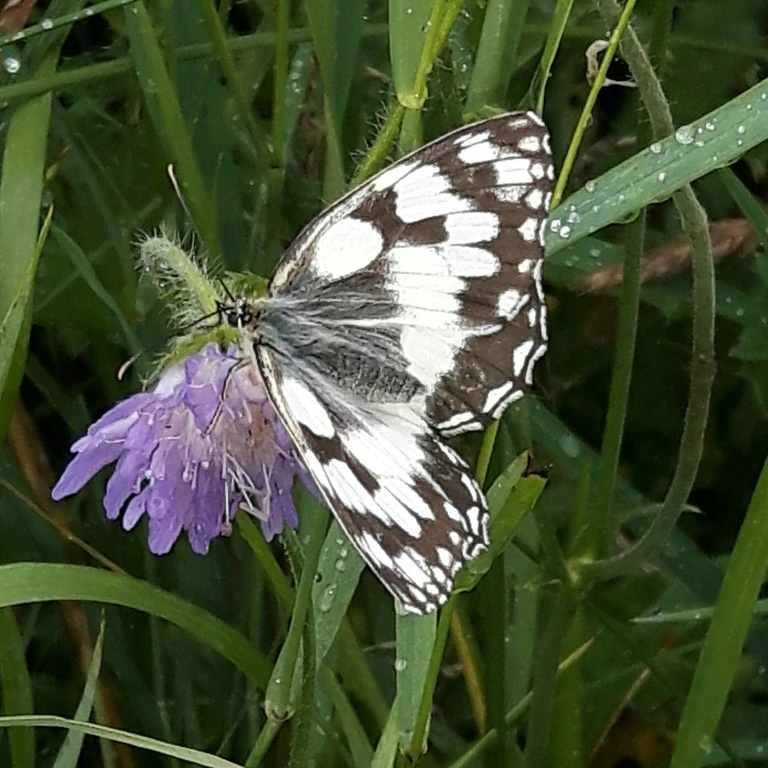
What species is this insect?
Melanargia galathea
